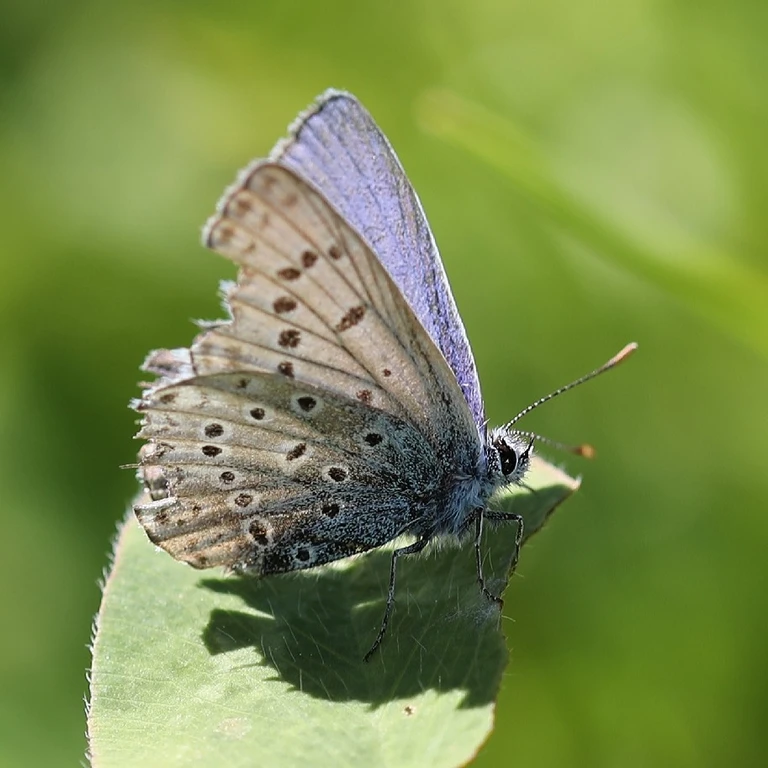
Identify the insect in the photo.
Polyommatus icarus
